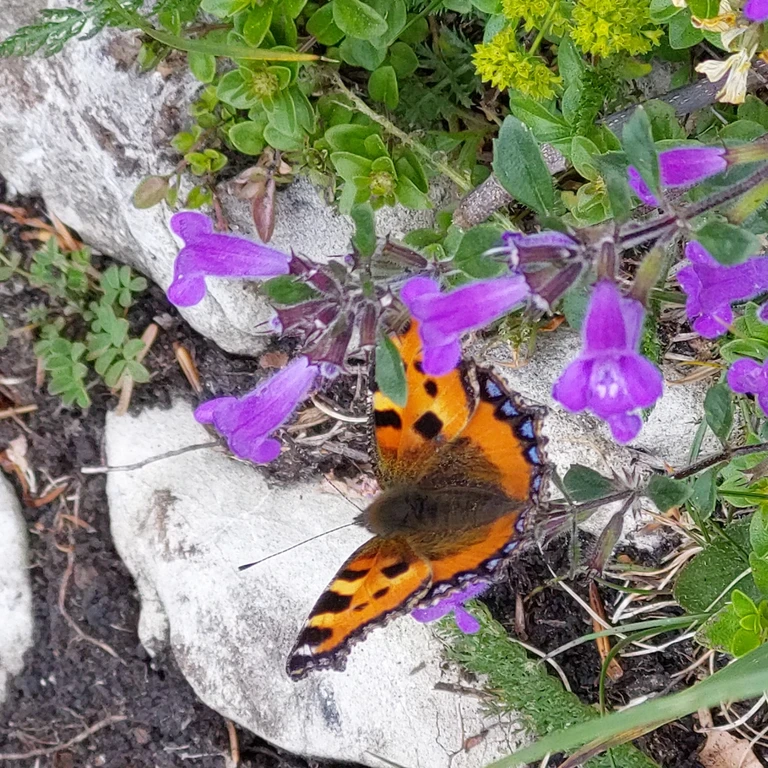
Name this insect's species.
Aglais urticae
